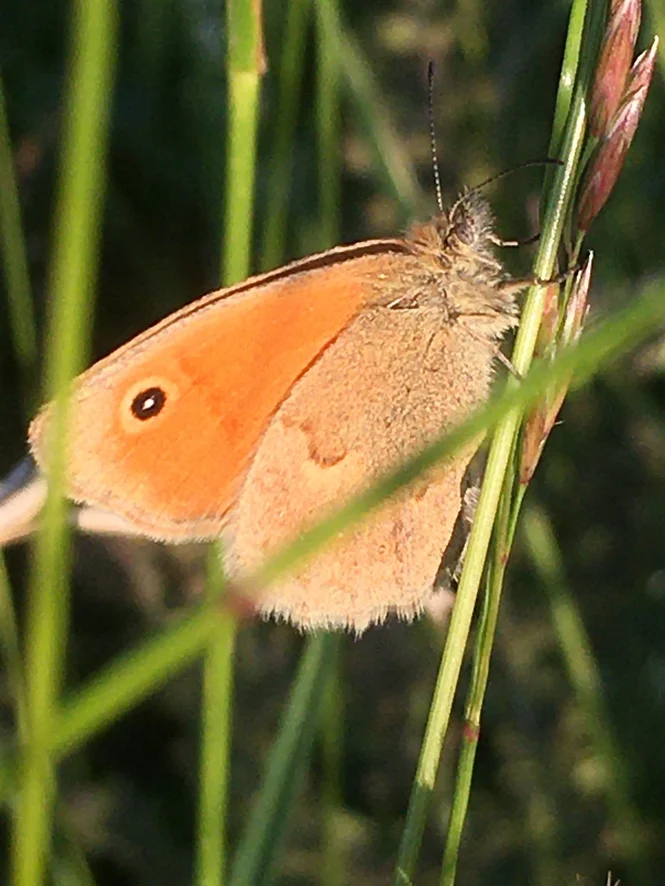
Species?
Coenonympha pamphilus
